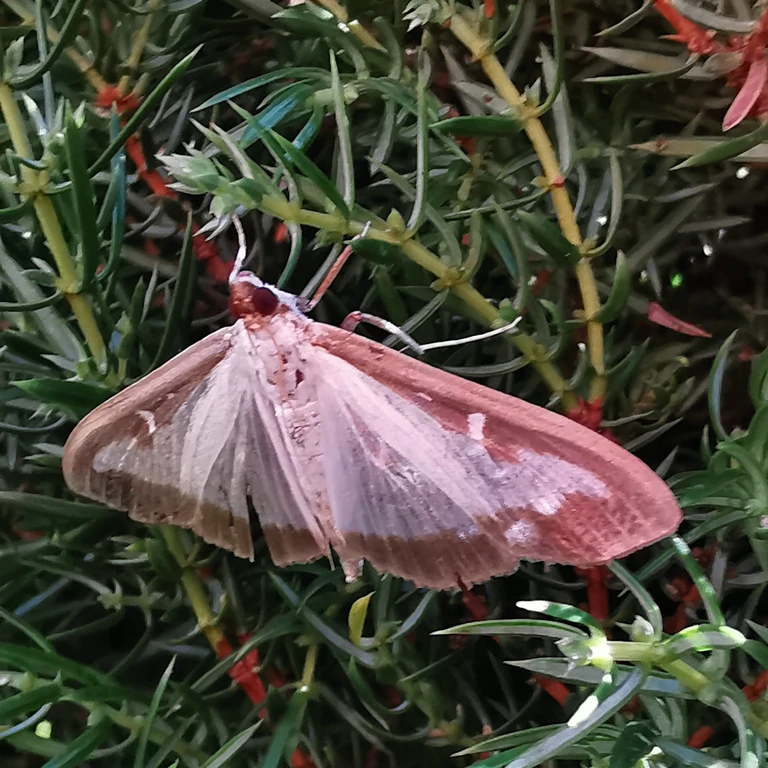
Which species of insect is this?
Cydalima perspectalis
